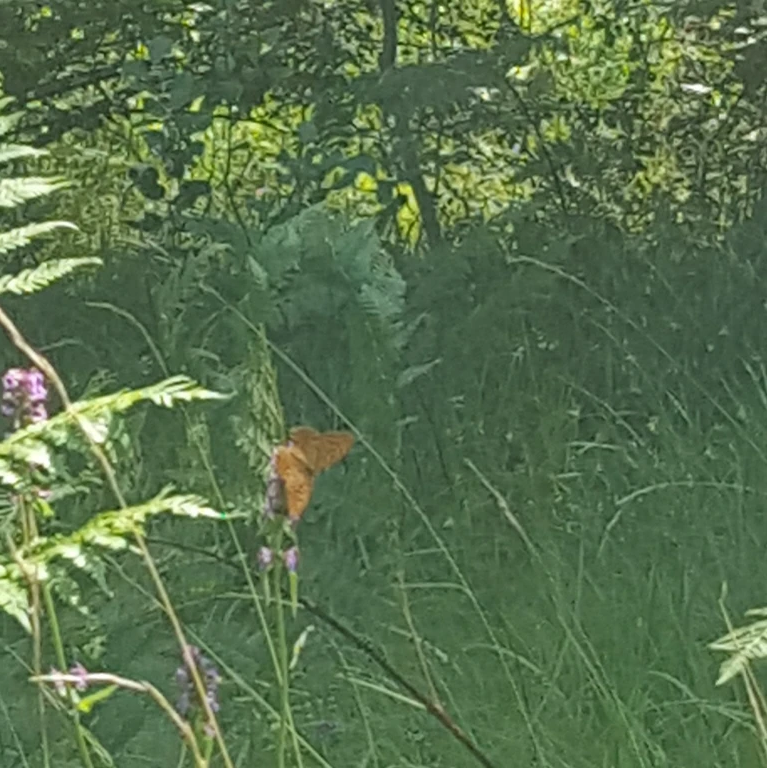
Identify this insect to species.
Argynnis paphia
